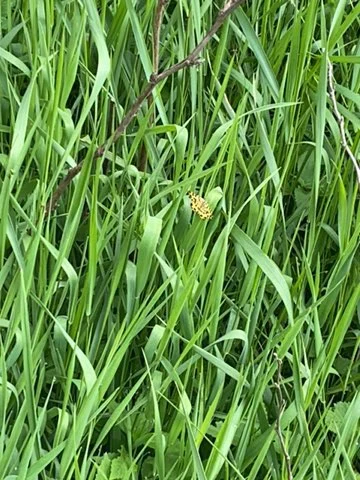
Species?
Pseudopanthera macularia
